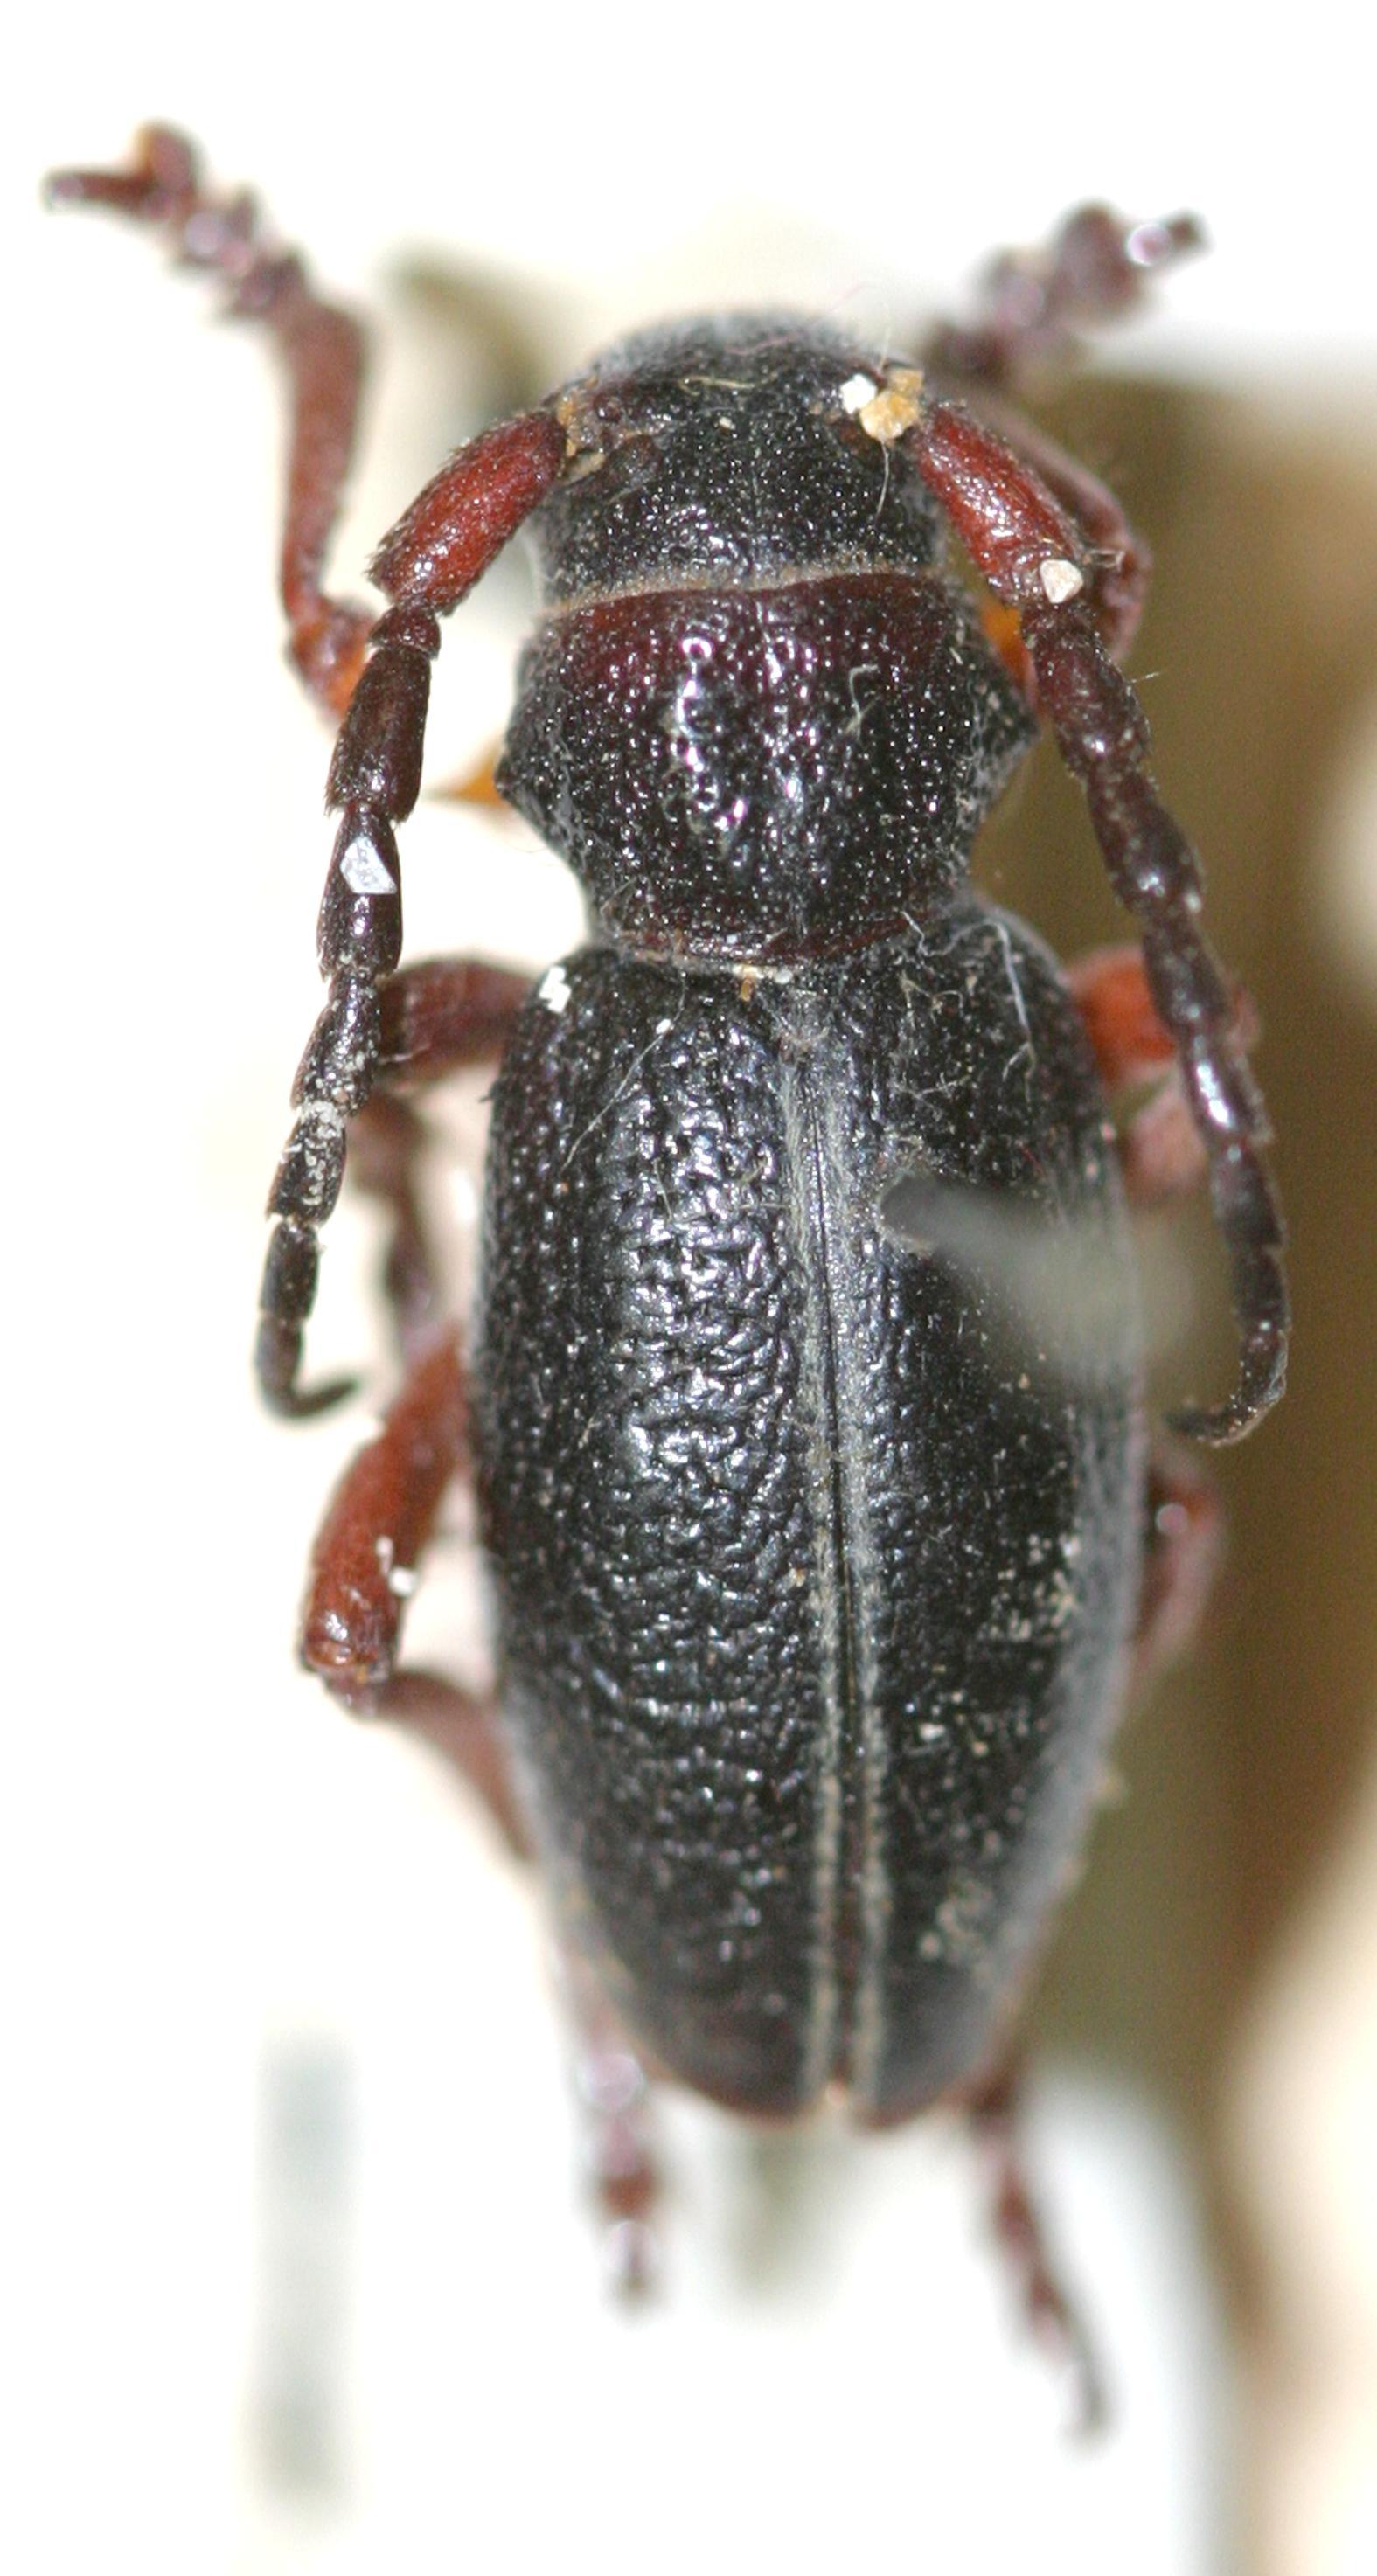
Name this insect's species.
Pedestredorcadion pedestre
